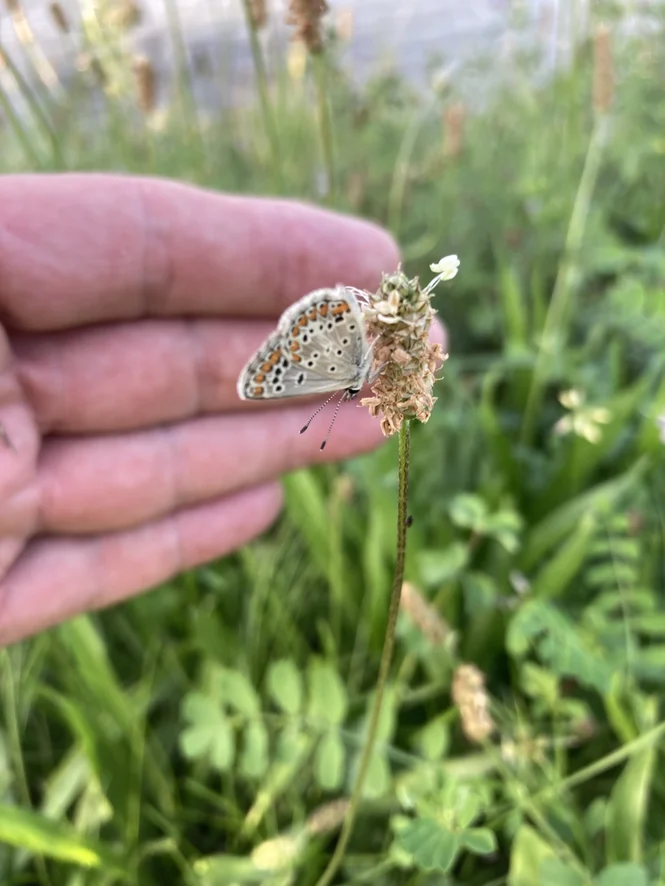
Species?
Aricia agestis/artaxerxes
